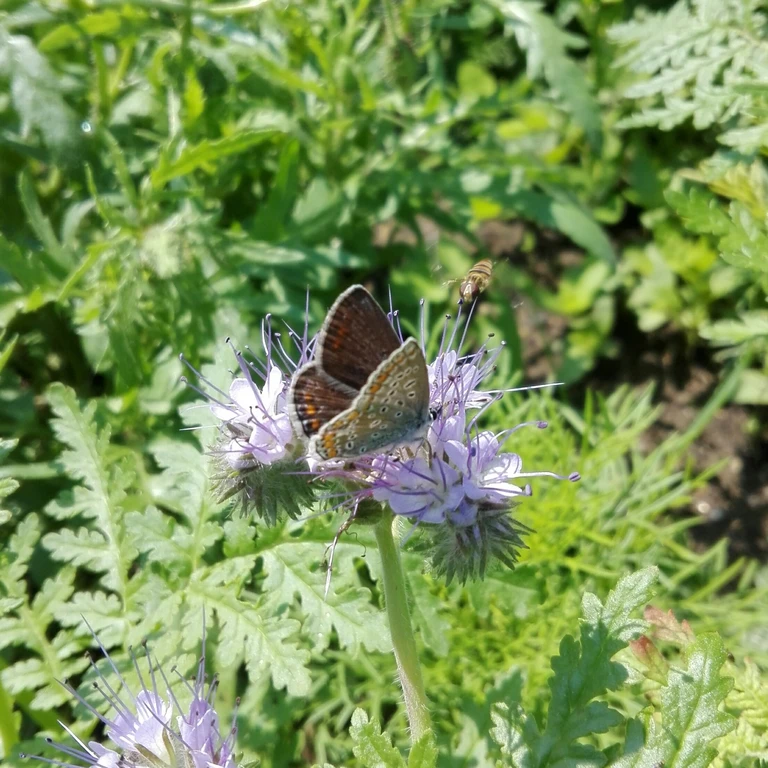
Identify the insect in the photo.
Polyommatus icarus
